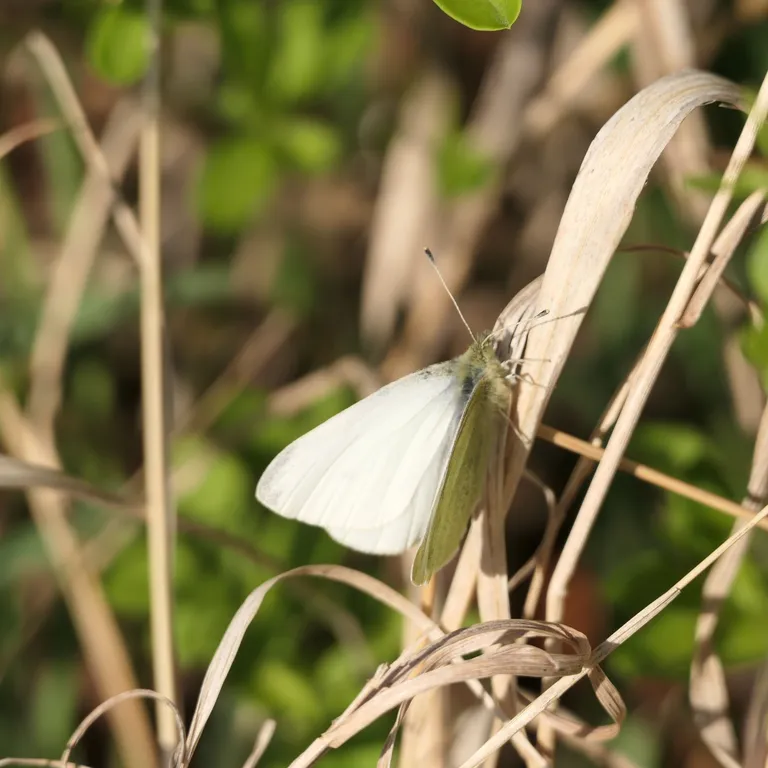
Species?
Pieris rapae
